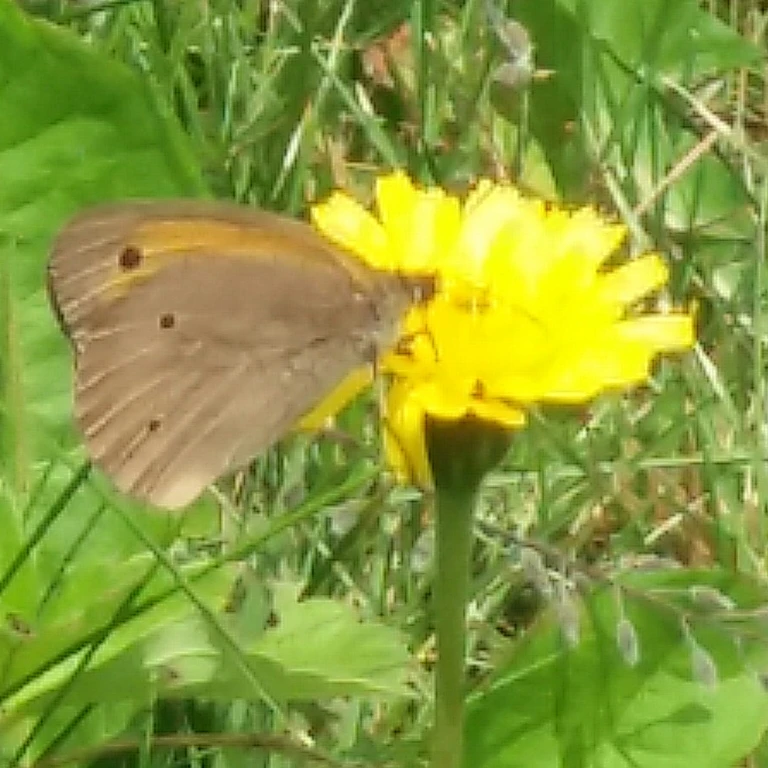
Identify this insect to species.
Maniola jurtina
